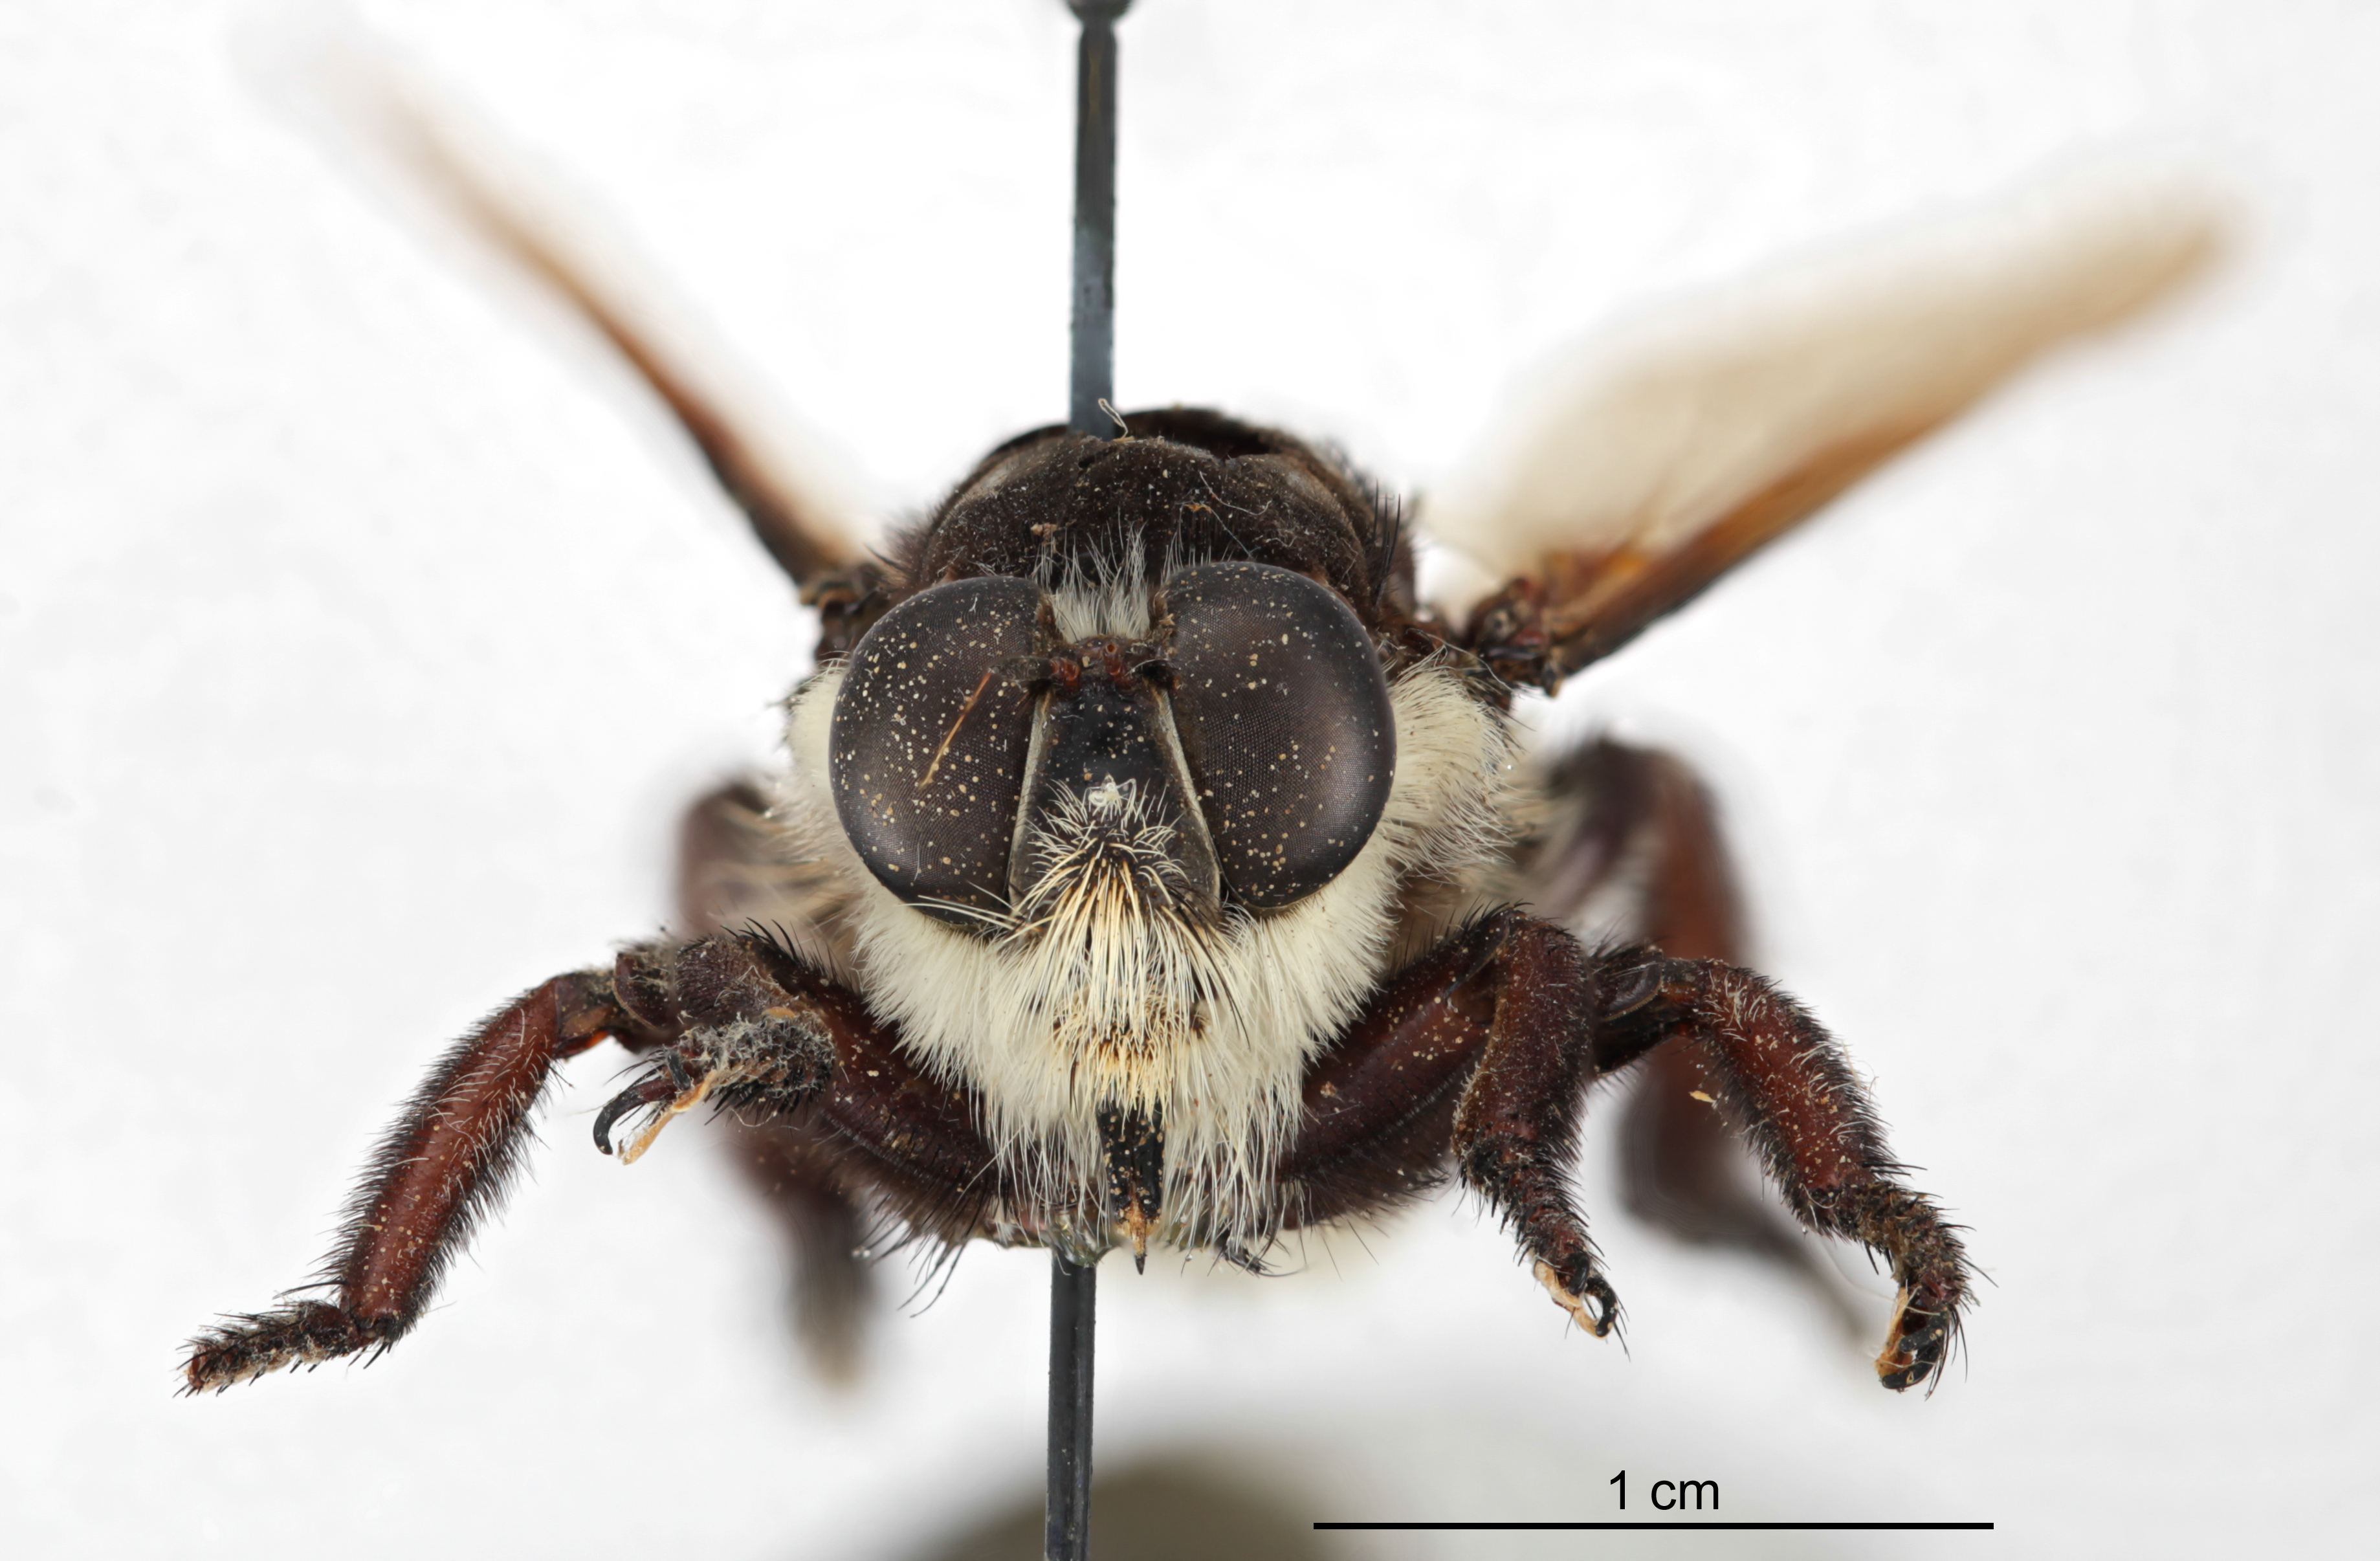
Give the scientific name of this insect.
Mallophora bomboides
